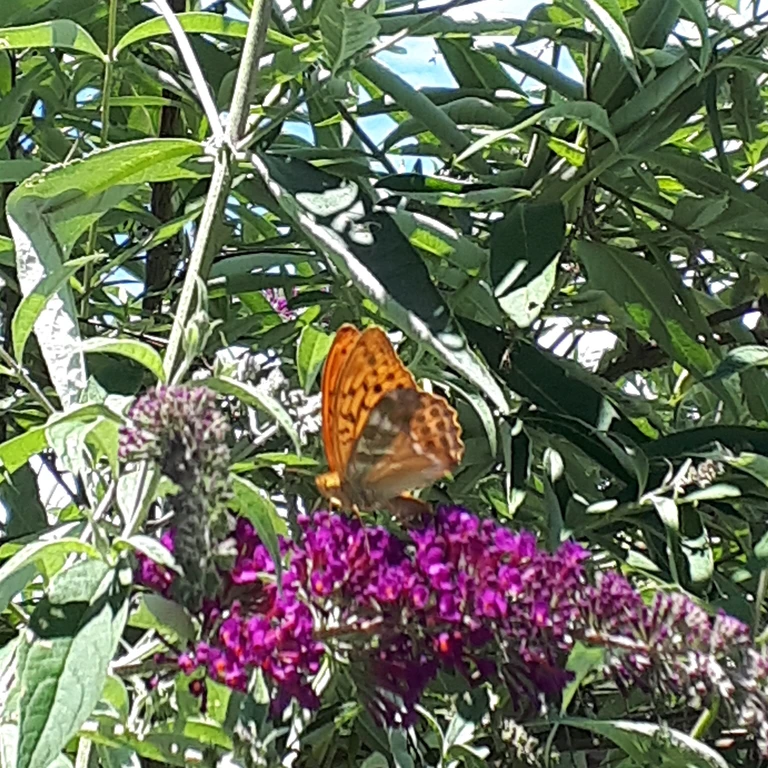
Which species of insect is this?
Argynnis paphia
